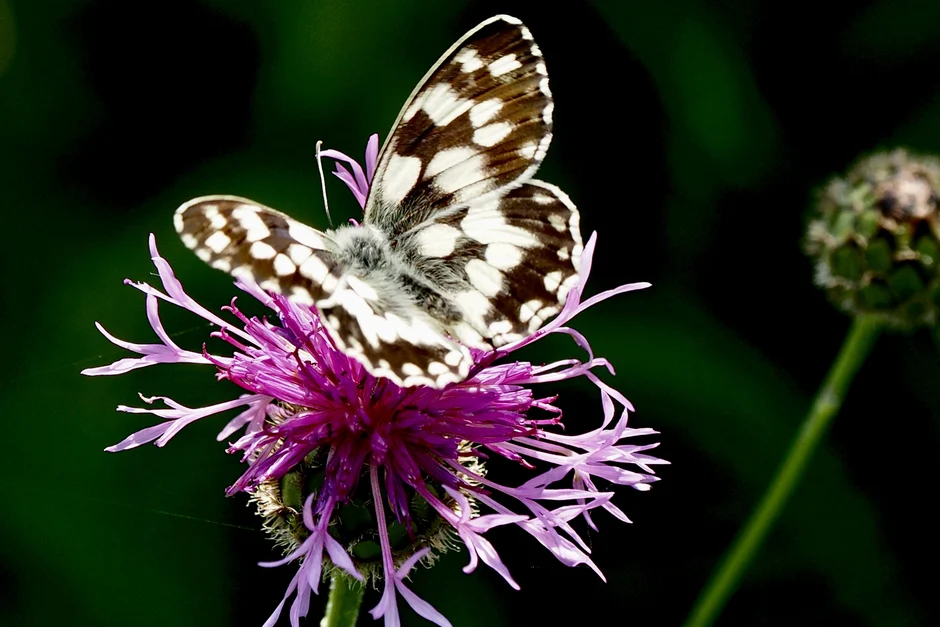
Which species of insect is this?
Melanargia galathea
